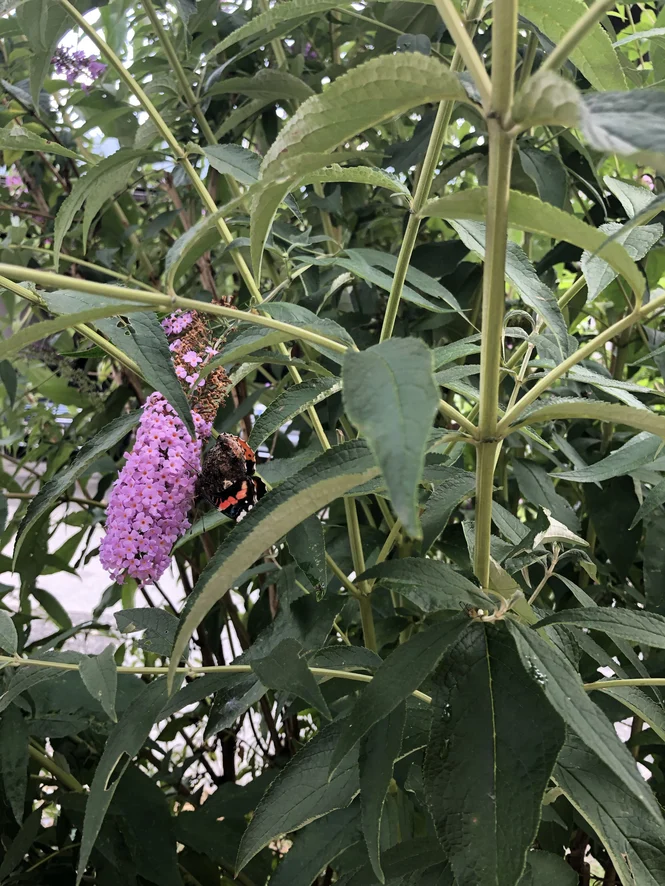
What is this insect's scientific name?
Vanessa atalanta
